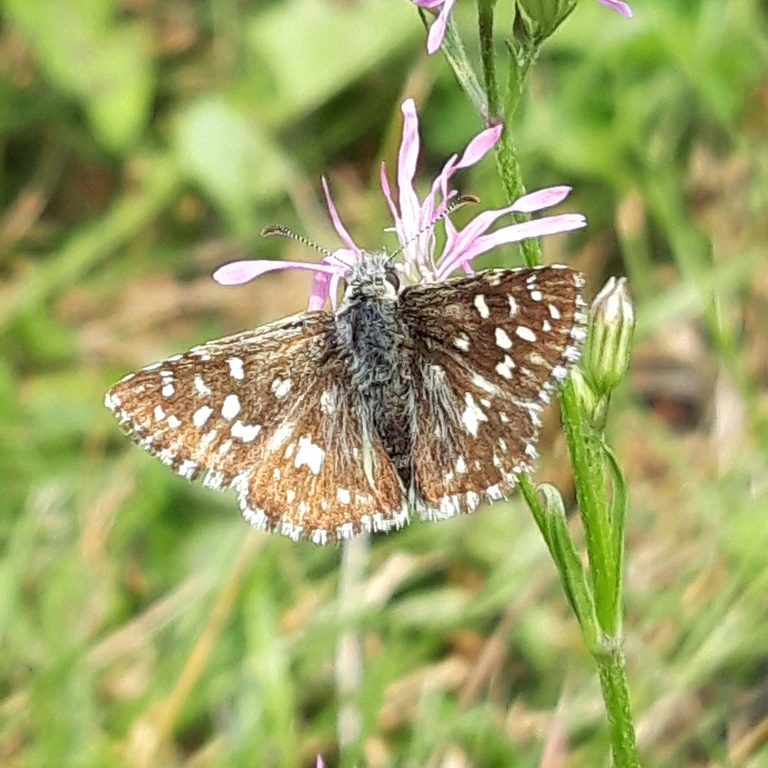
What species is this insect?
Pyrgus malvae
